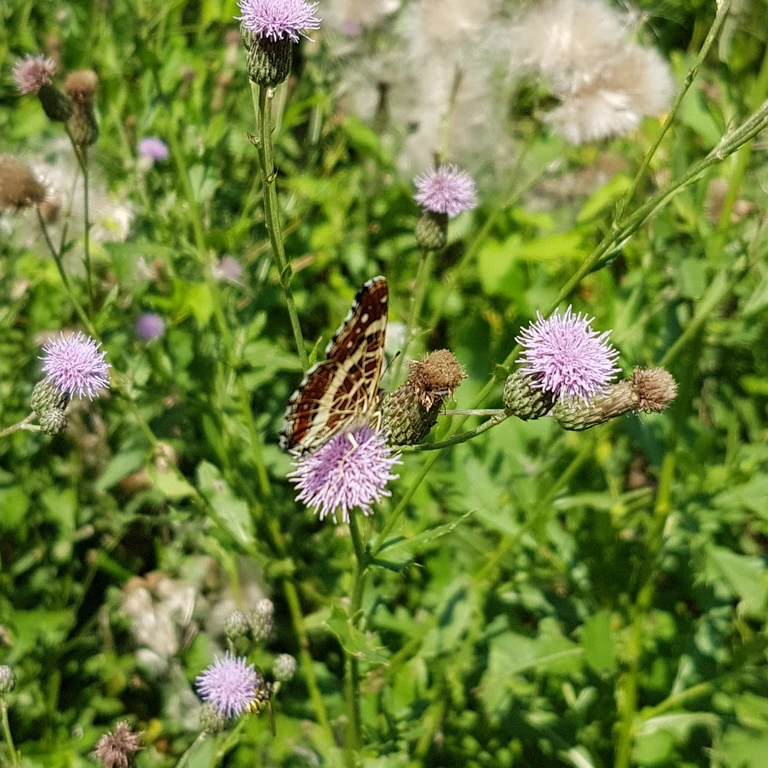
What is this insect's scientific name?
Araschnia levana
